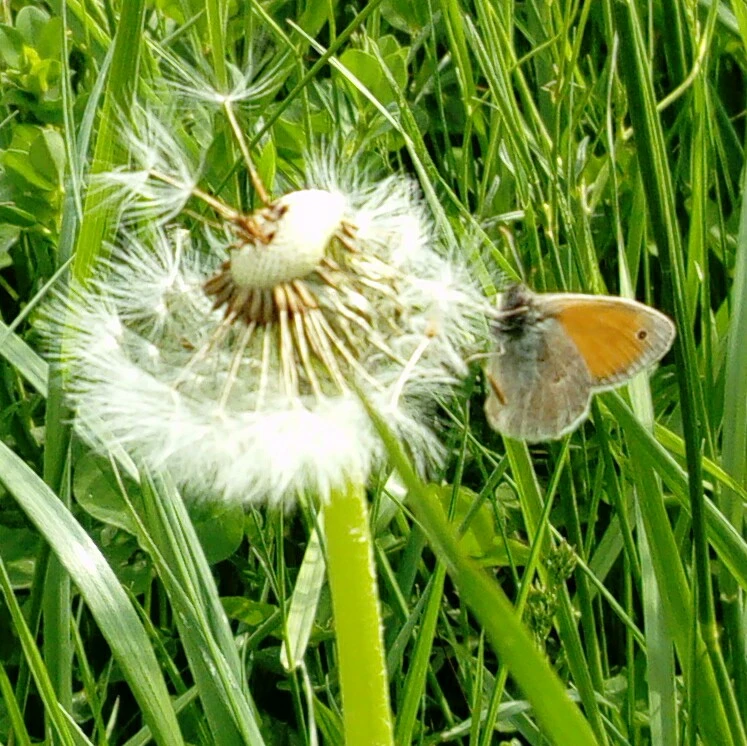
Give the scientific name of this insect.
Coenonympha pamphilus
